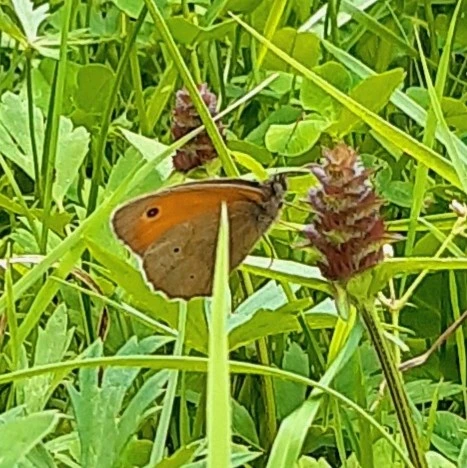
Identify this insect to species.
Maniola jurtina
